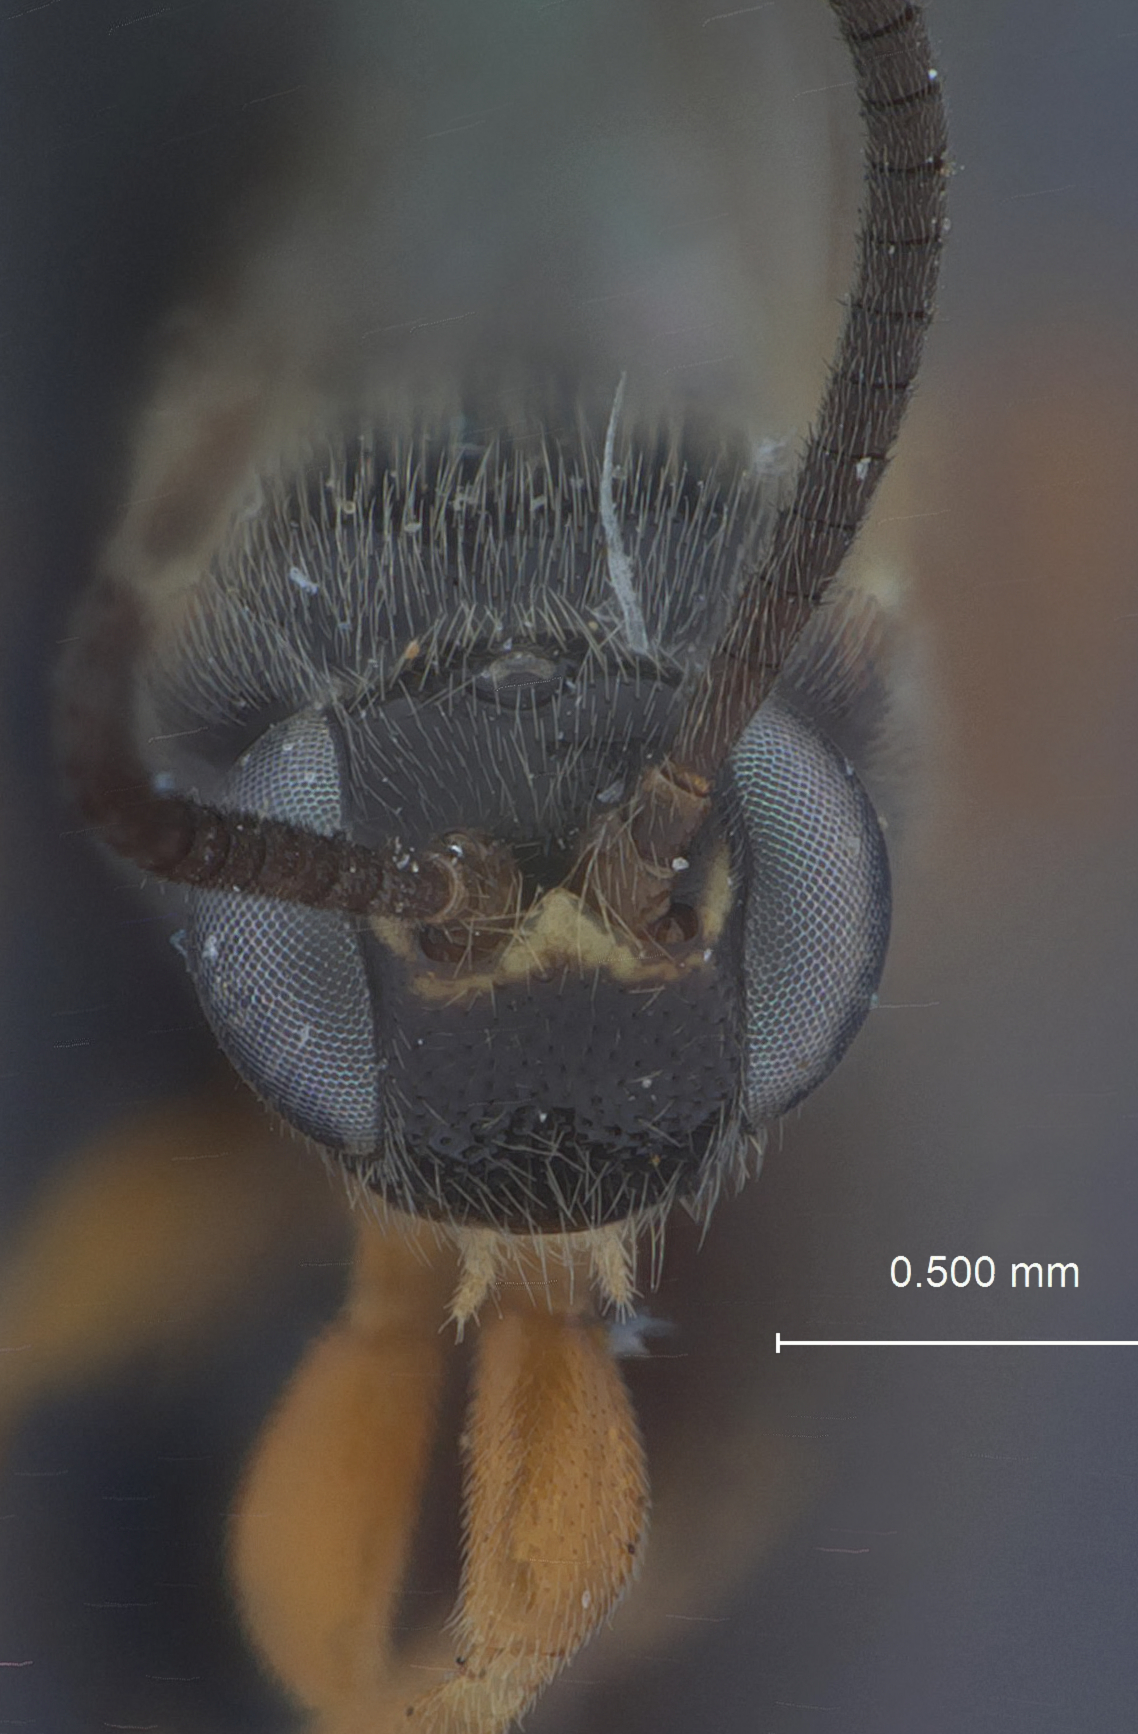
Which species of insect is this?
Exochus stenostoma
